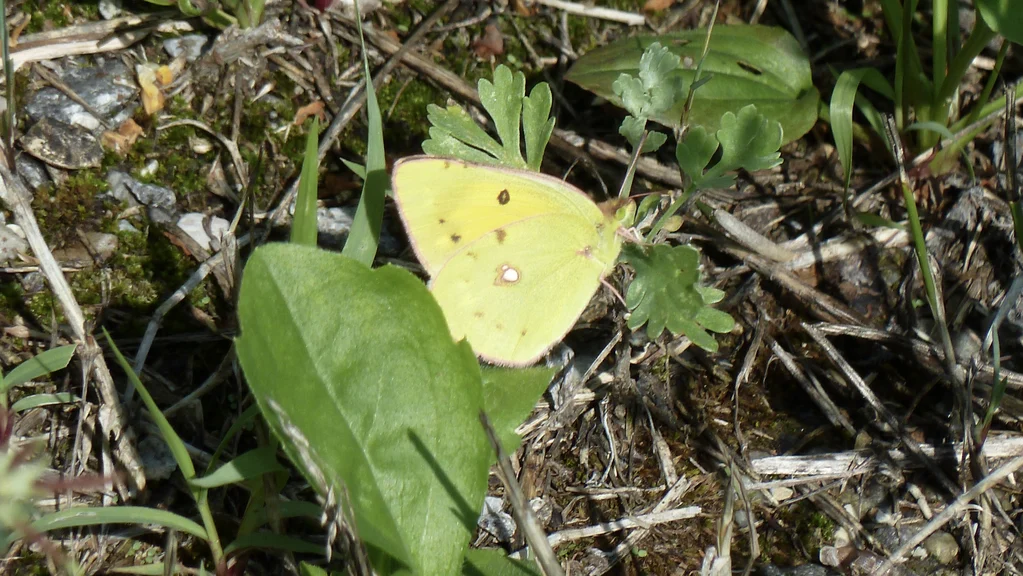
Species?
Colias croceus
